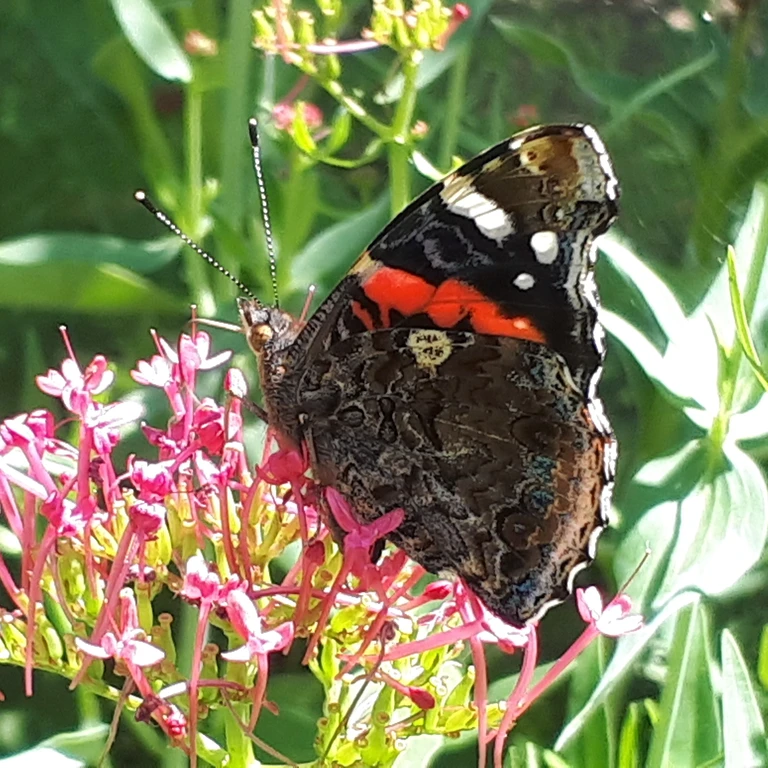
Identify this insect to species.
Vanessa atalanta
